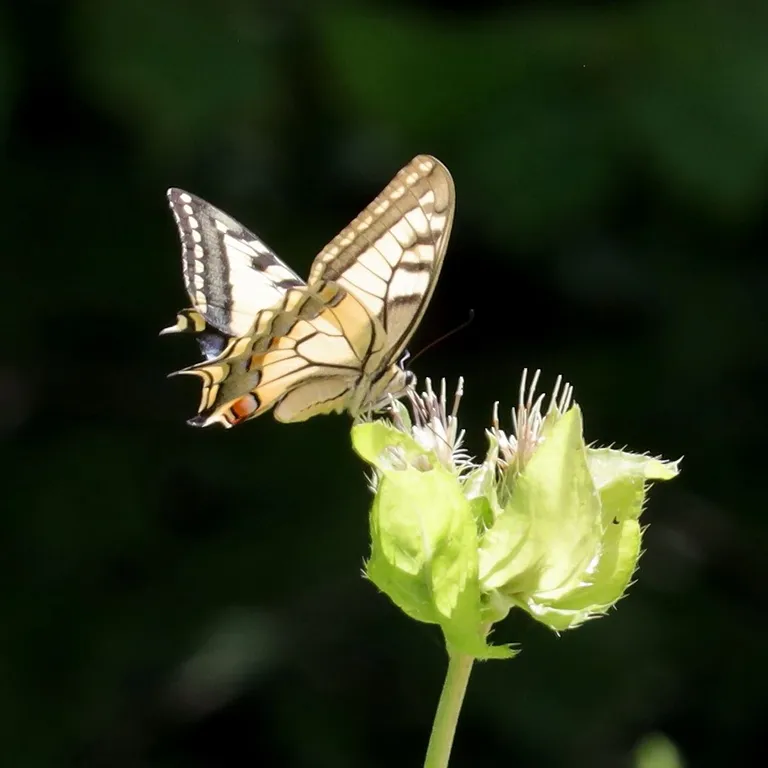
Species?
Papilio machaon
